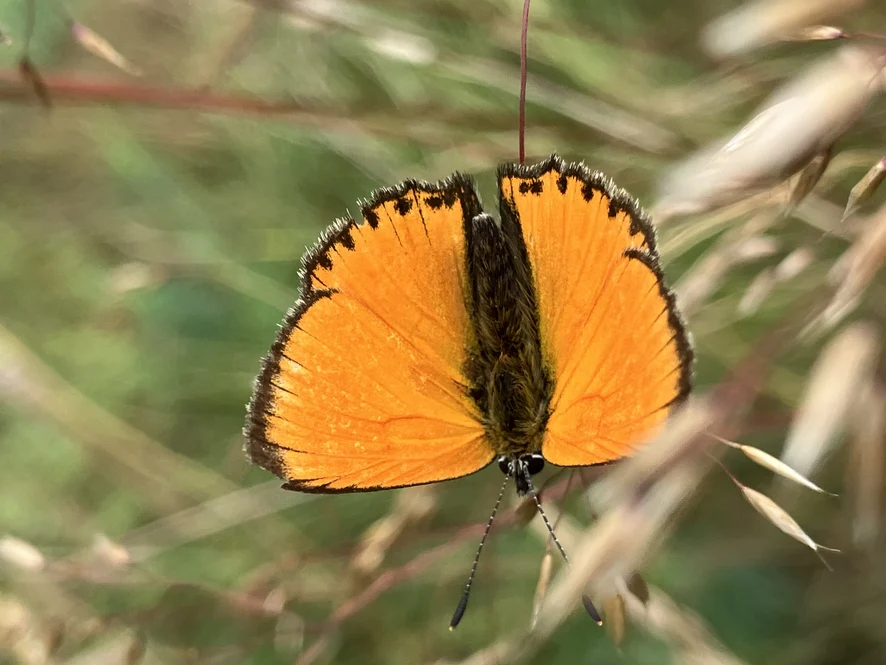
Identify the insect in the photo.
Lycaena virgaureae
